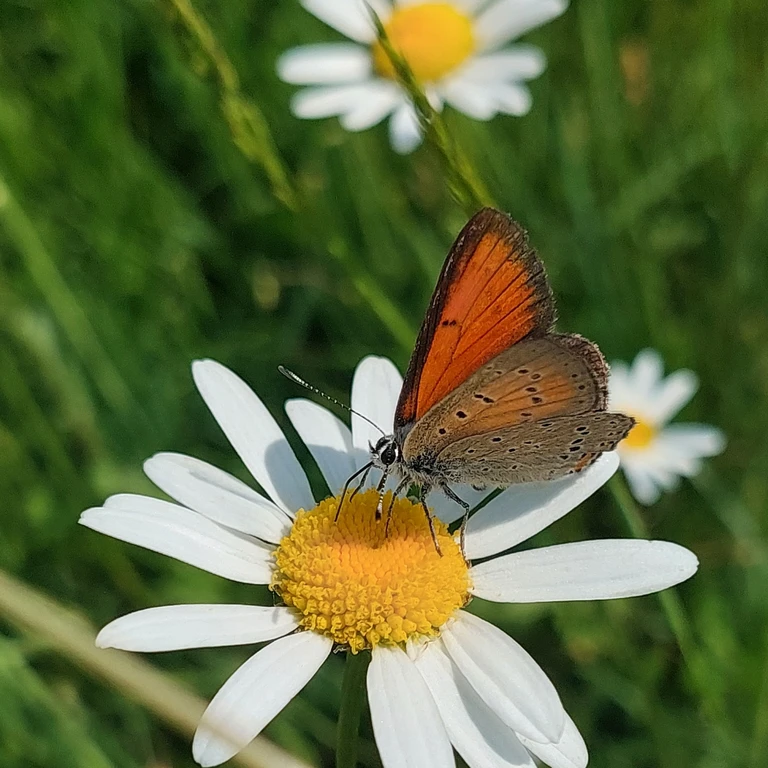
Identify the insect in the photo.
Lycaena hippothoe (also Palaeochrysophanus hippothoe)
